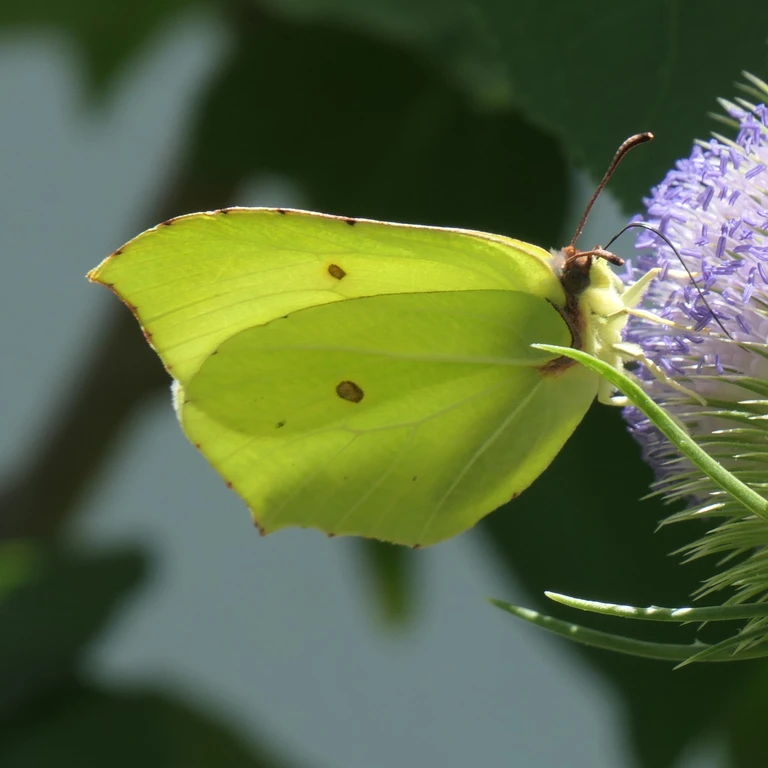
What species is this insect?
Gonepteryx rhamni
